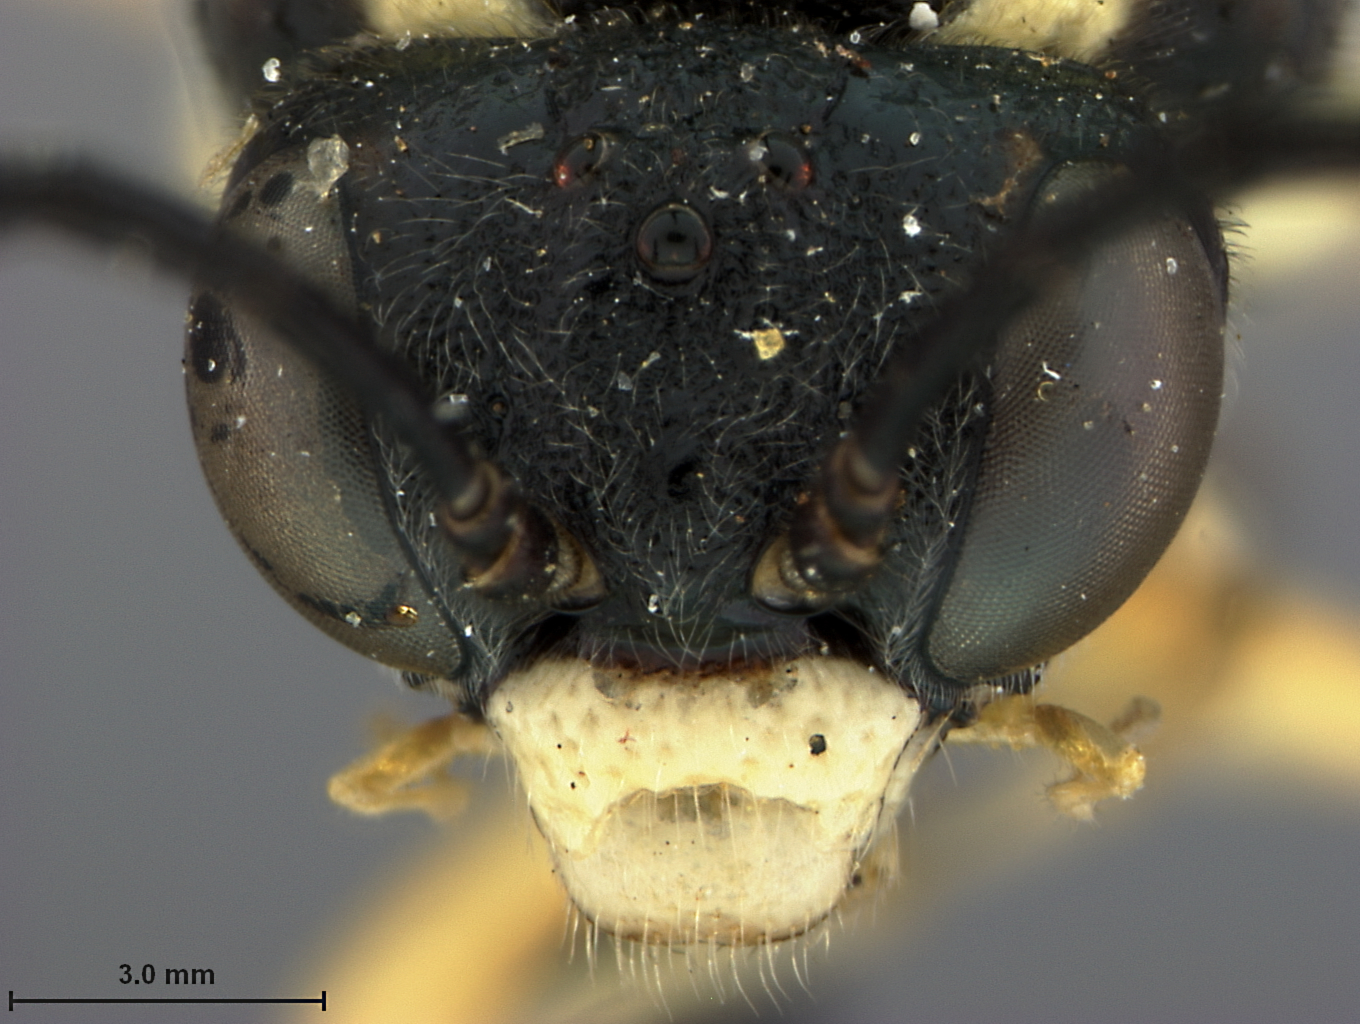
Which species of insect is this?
Macrophya senacca
